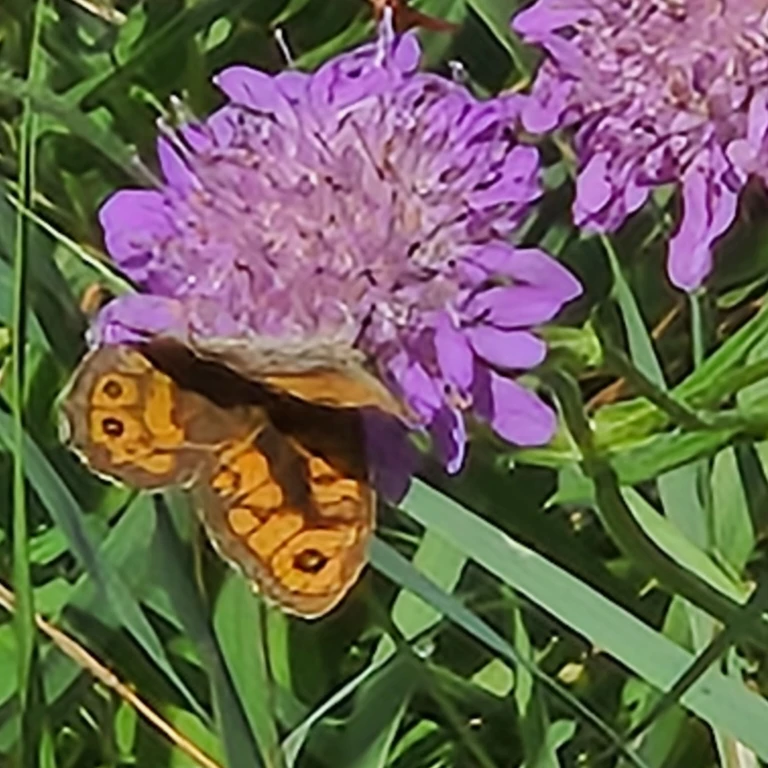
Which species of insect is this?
Lasiommata megera (also Pararge megera)
